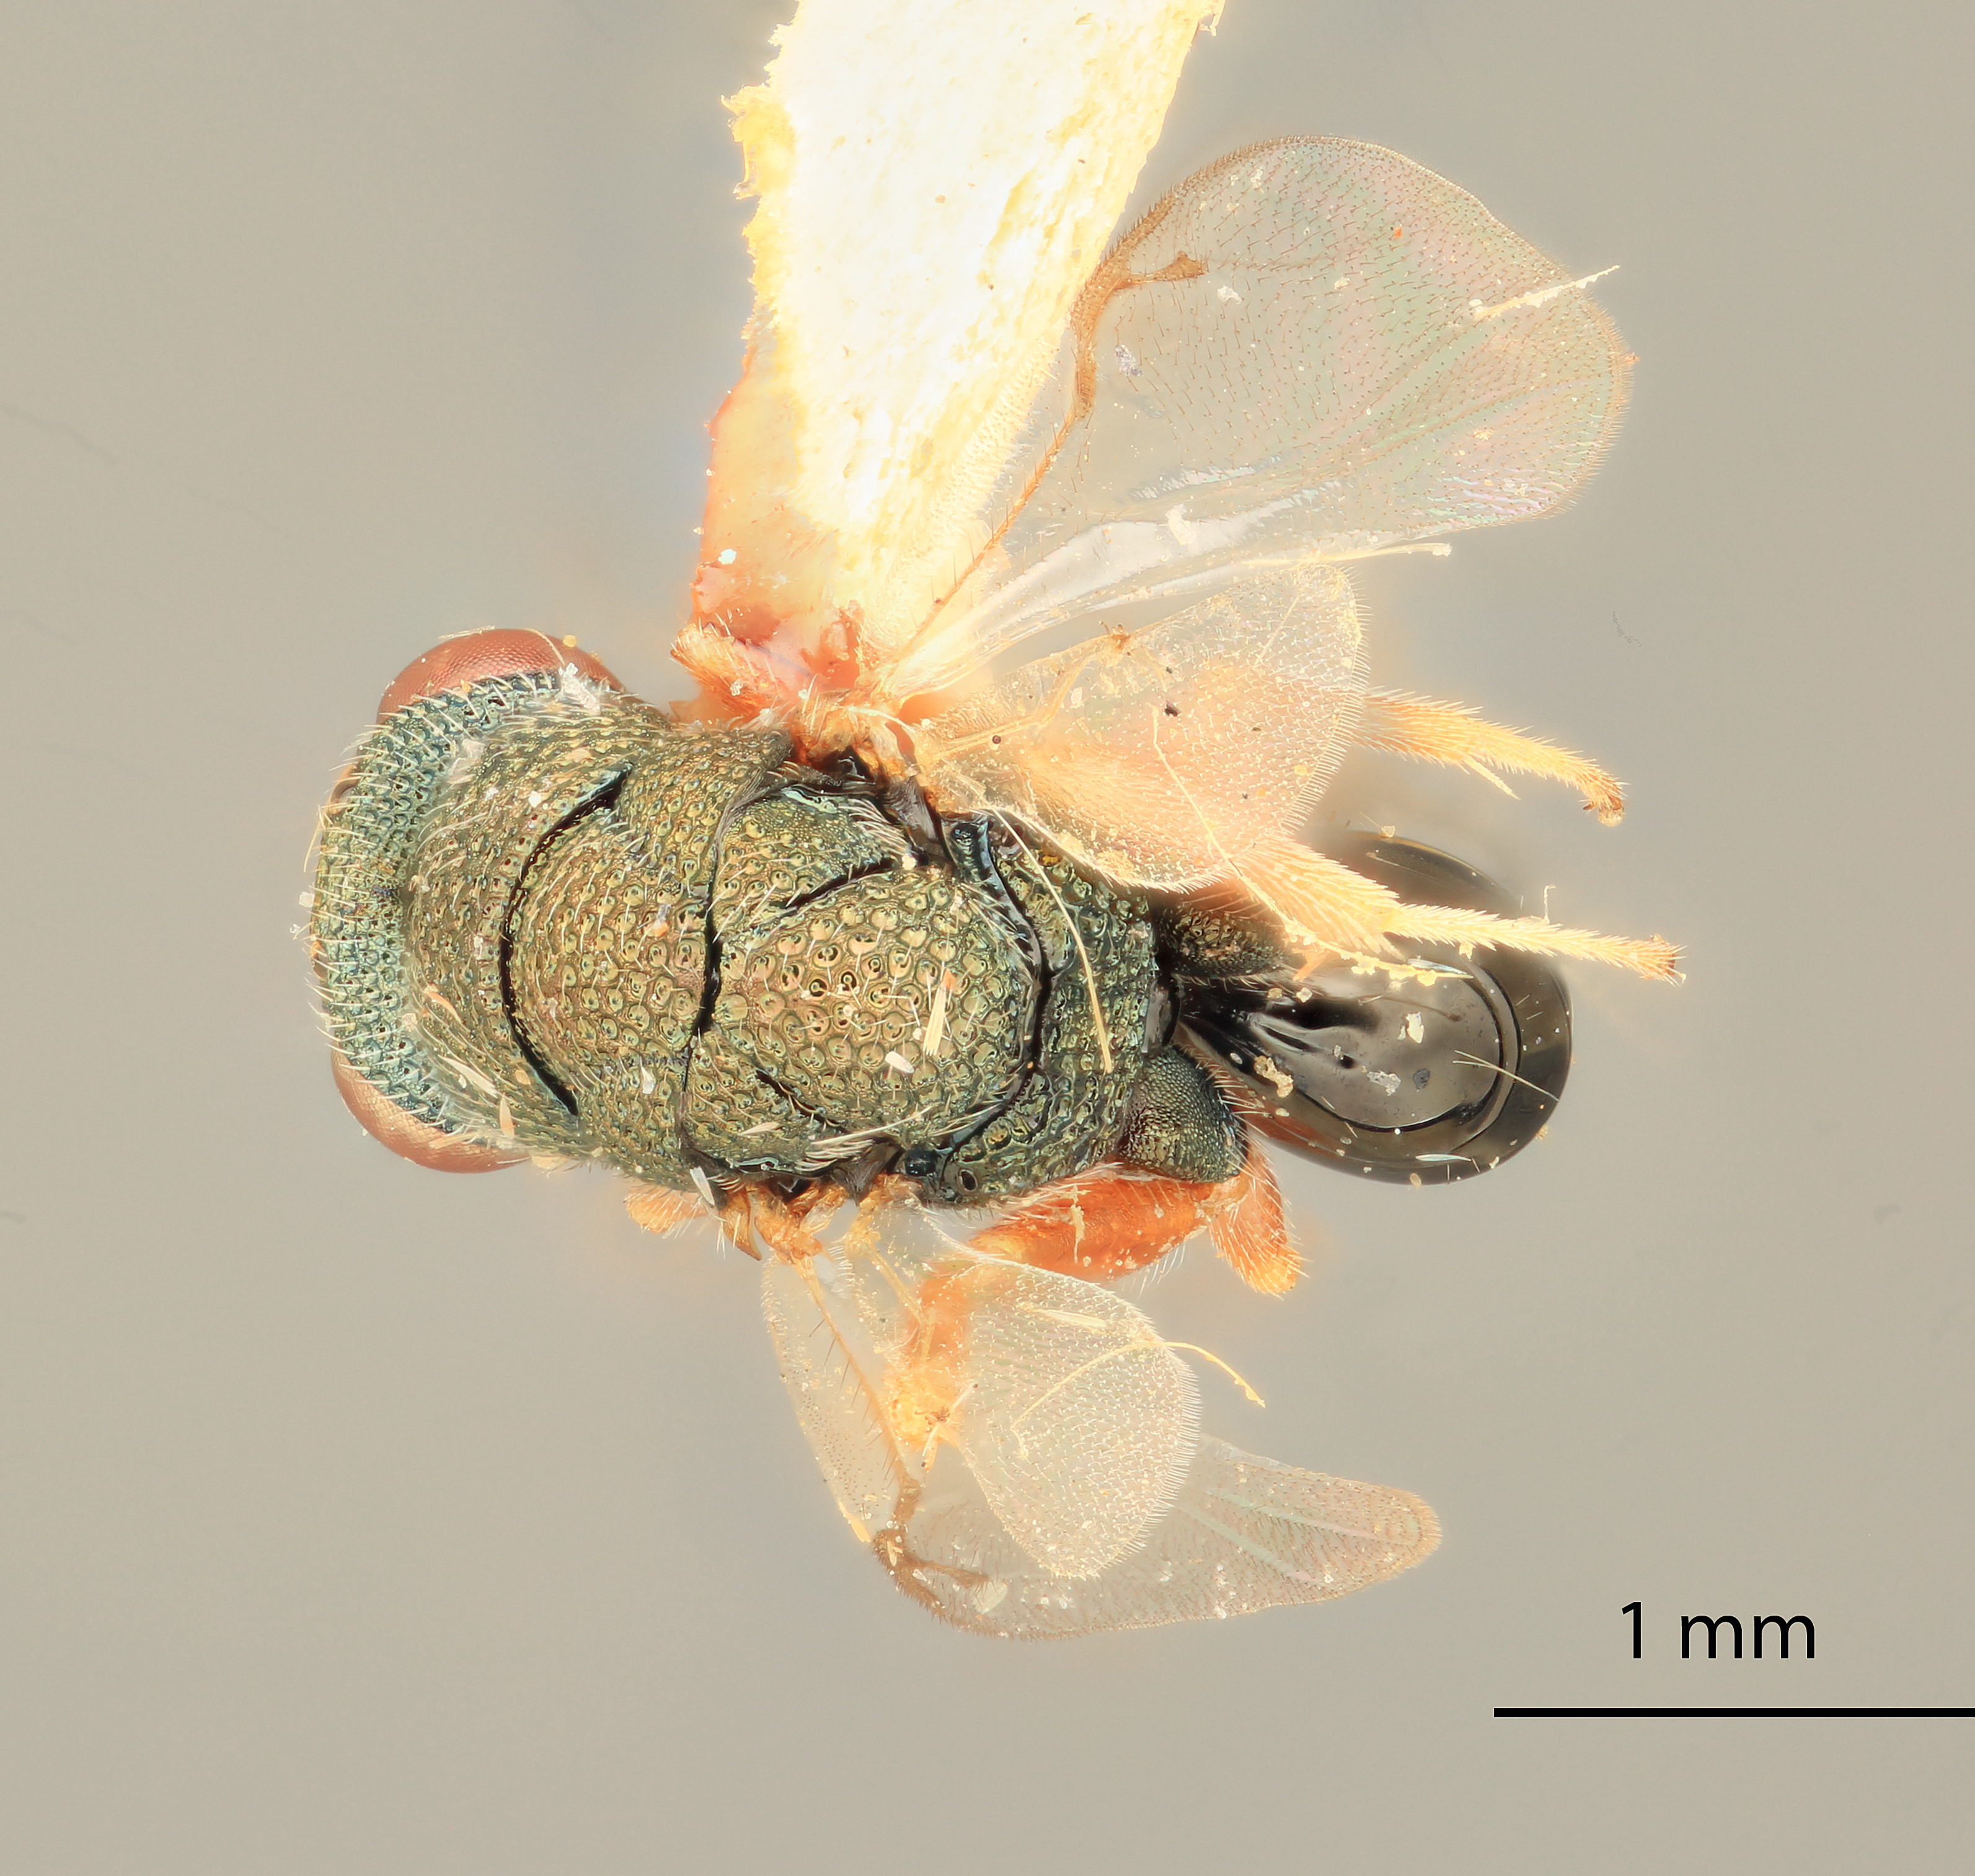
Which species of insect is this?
Chryseida bennetti
